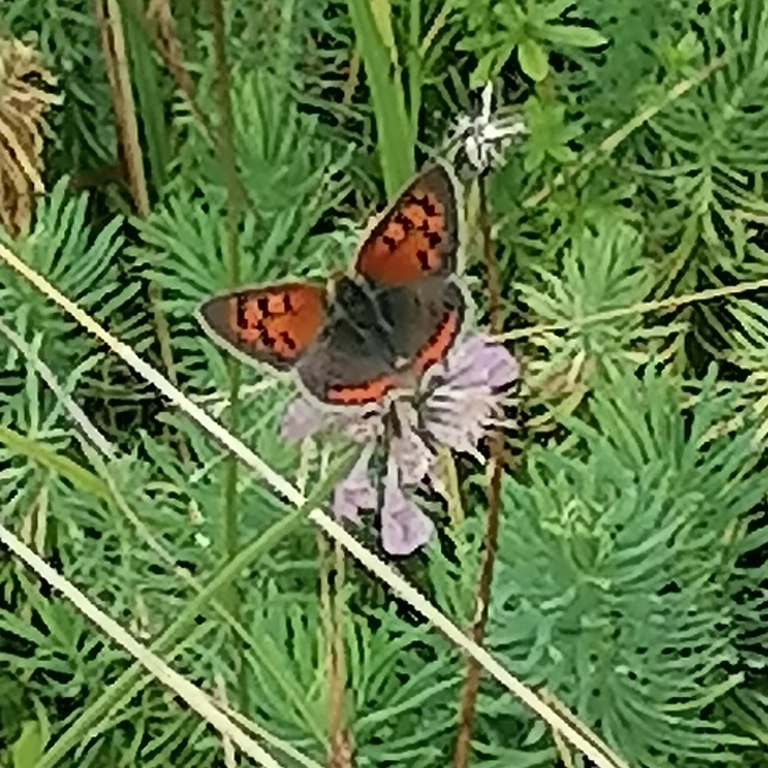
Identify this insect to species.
Lycaena phlaeas
